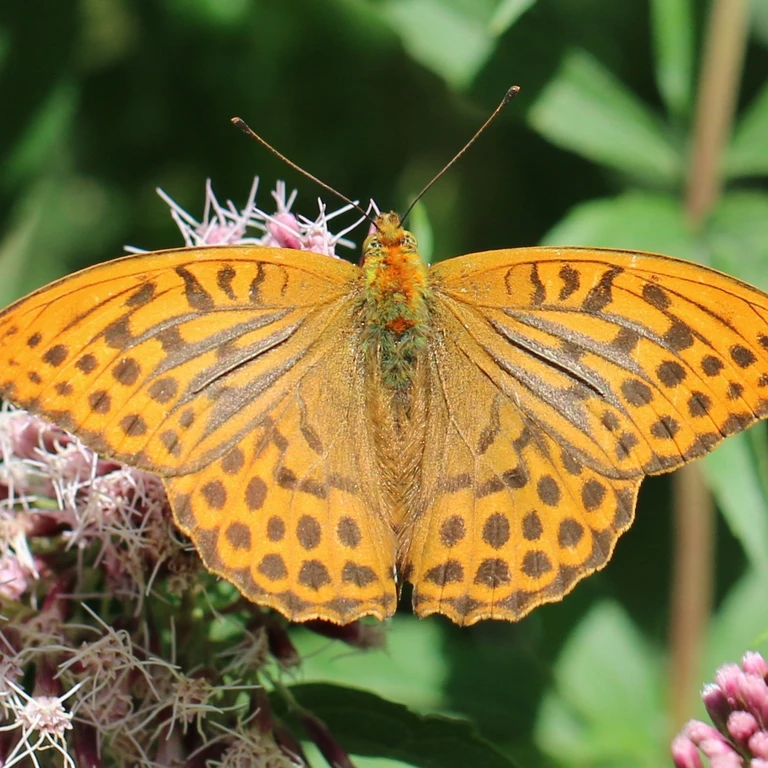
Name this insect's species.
Argynnis paphia
